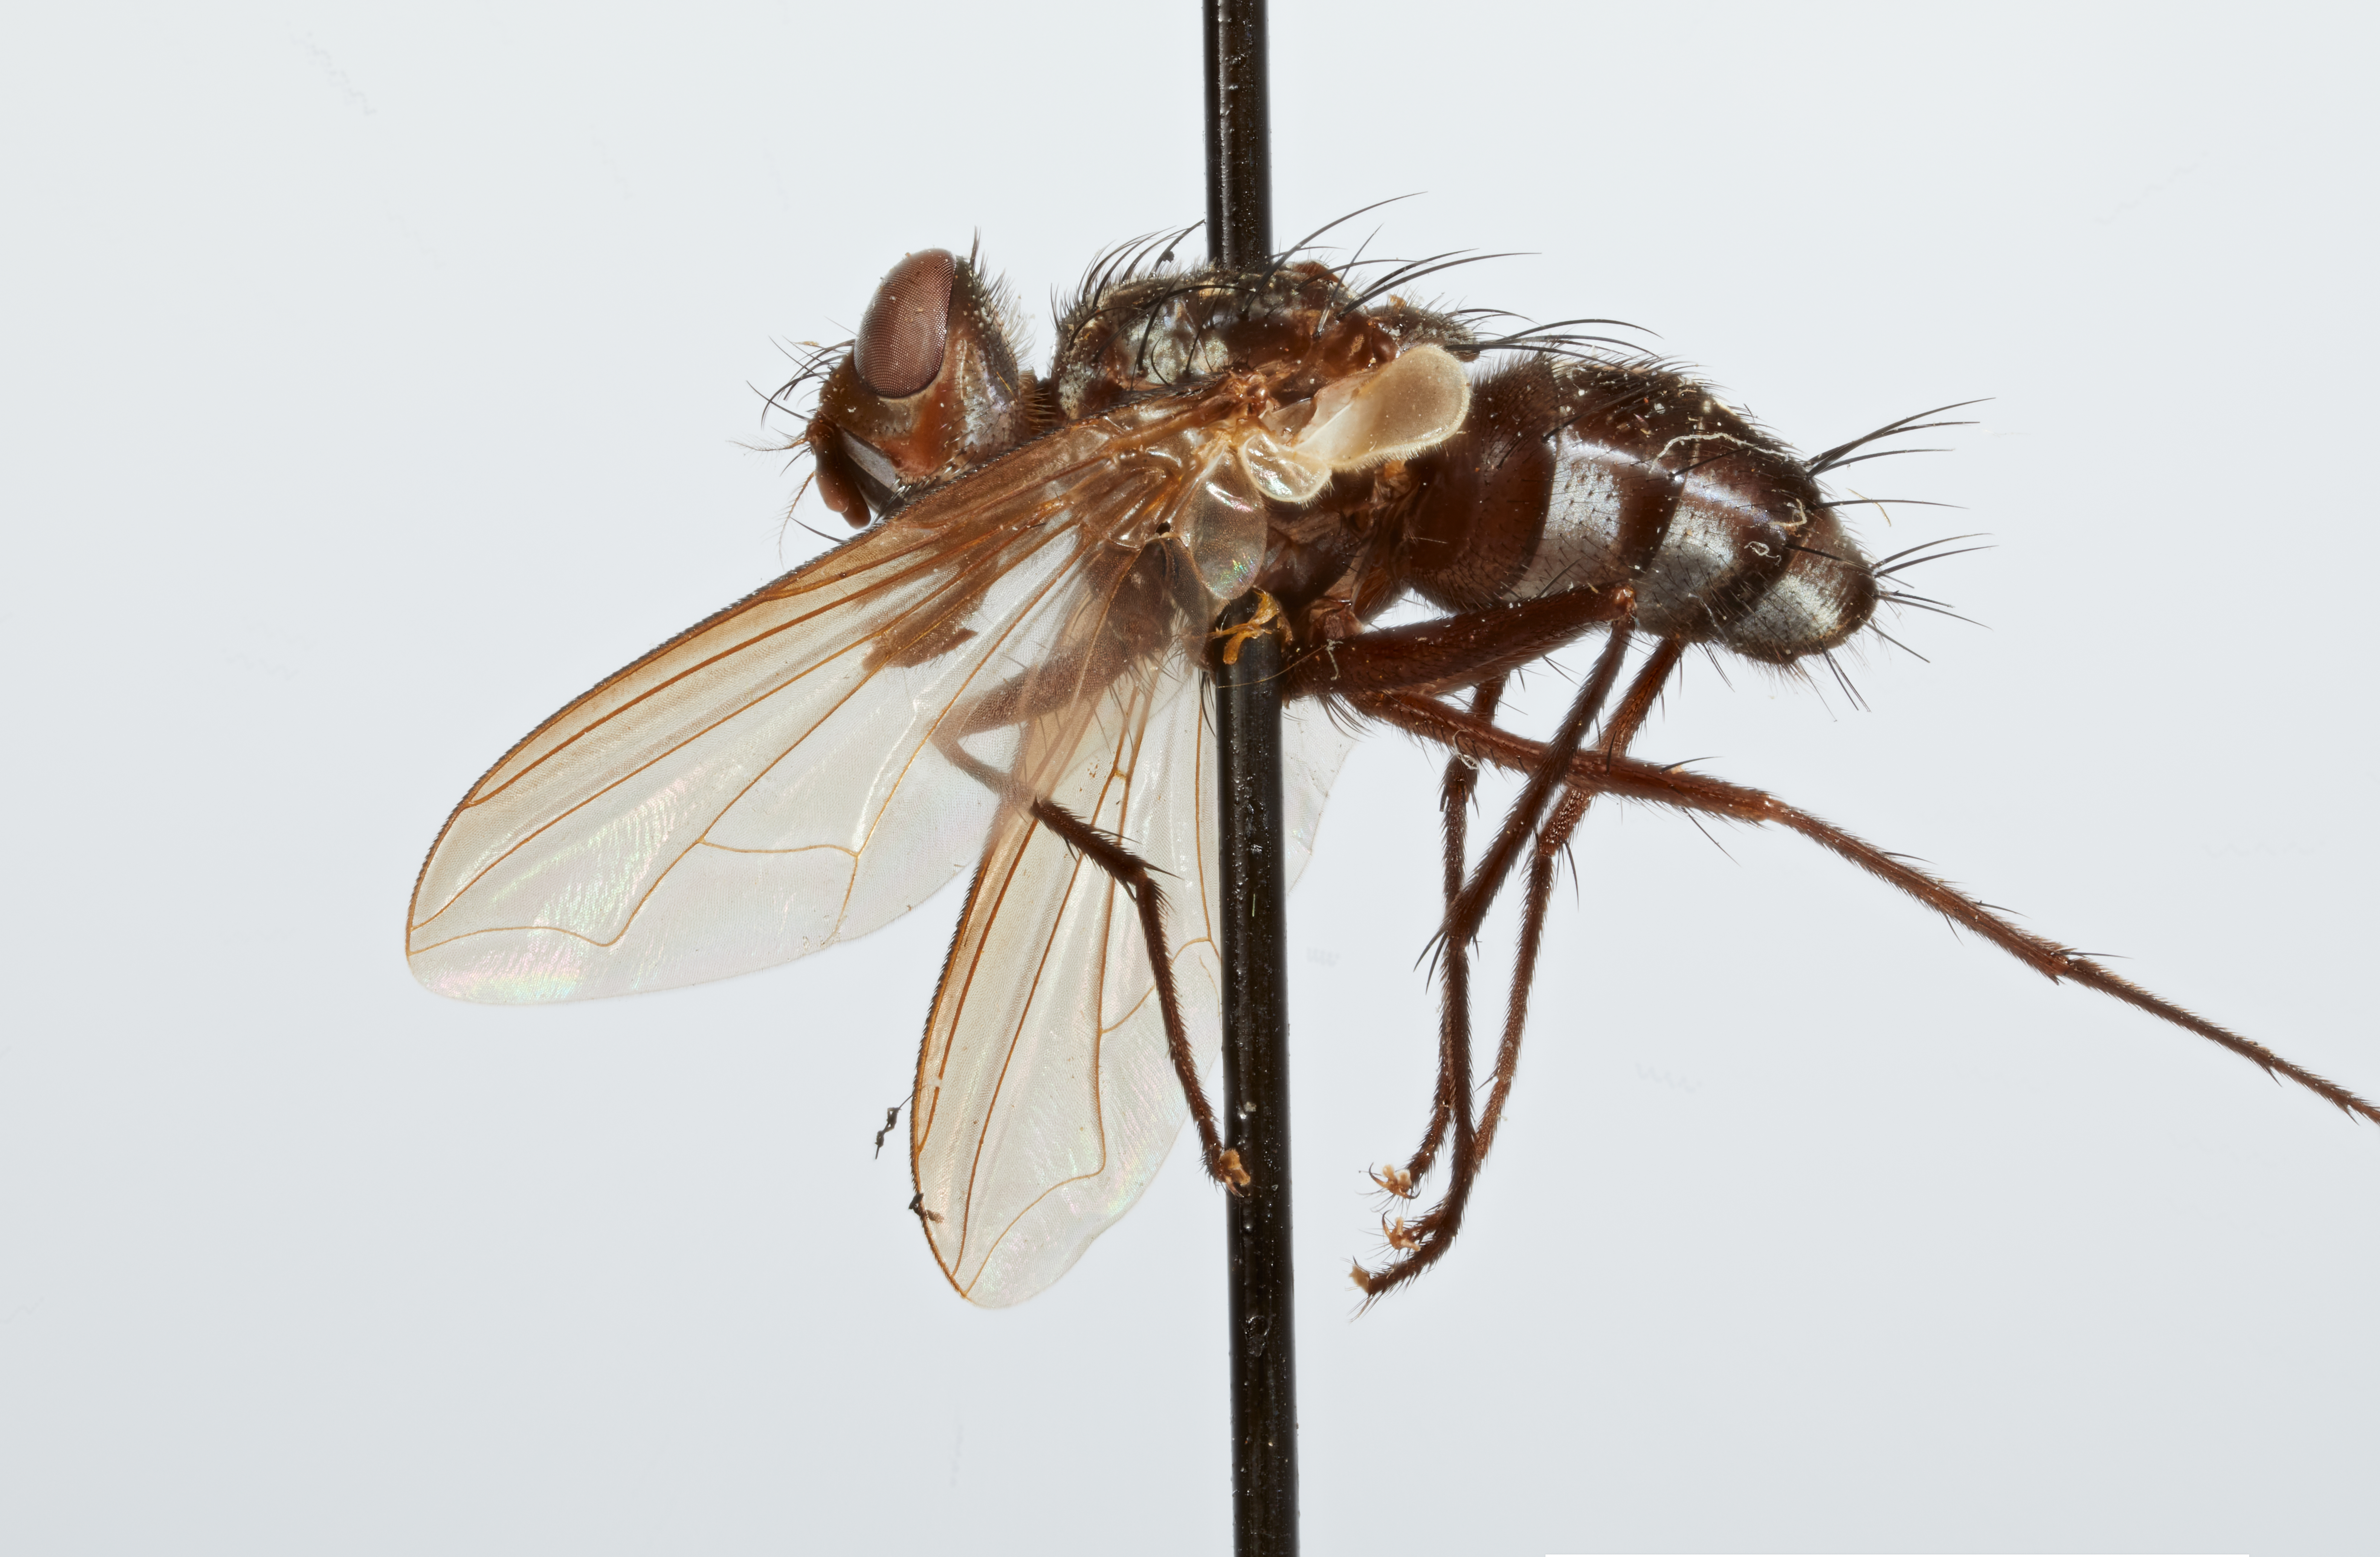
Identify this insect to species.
Parazelia pulchra
